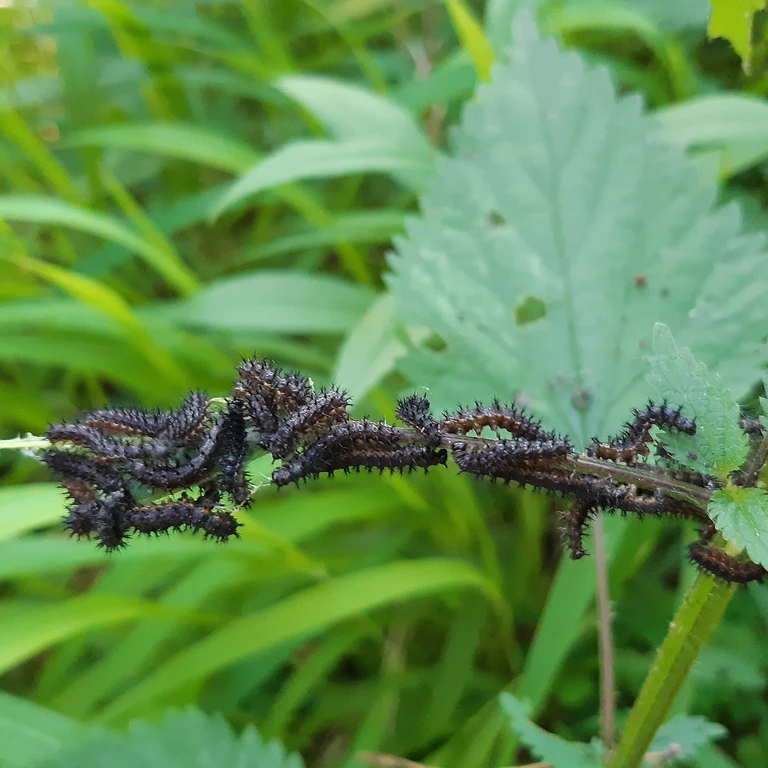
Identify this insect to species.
Araschnia levana
